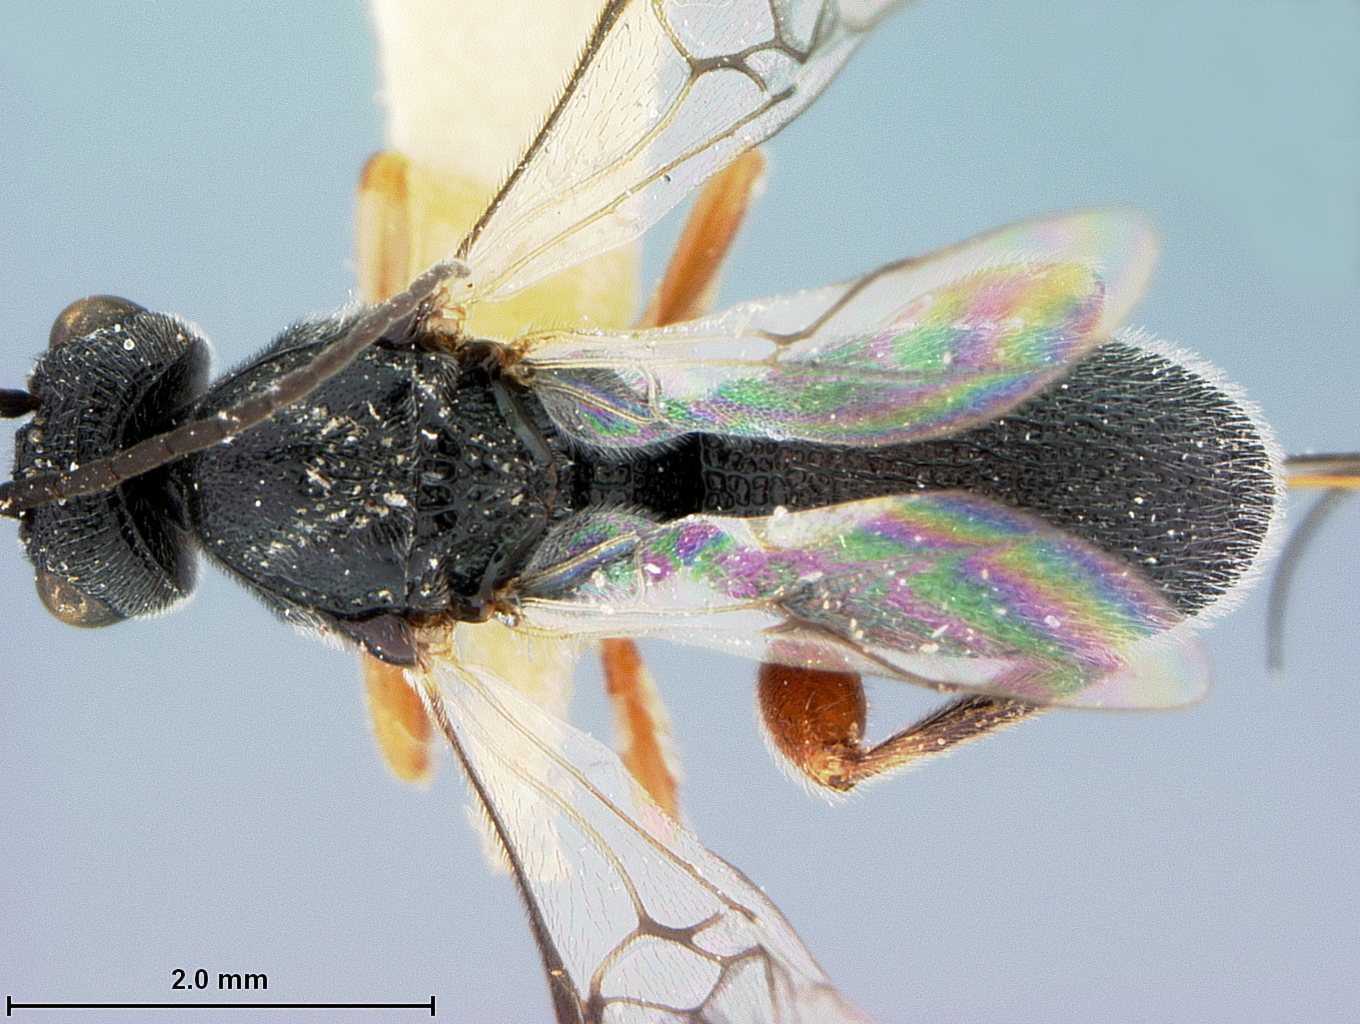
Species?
Urosigalphus grisseae
